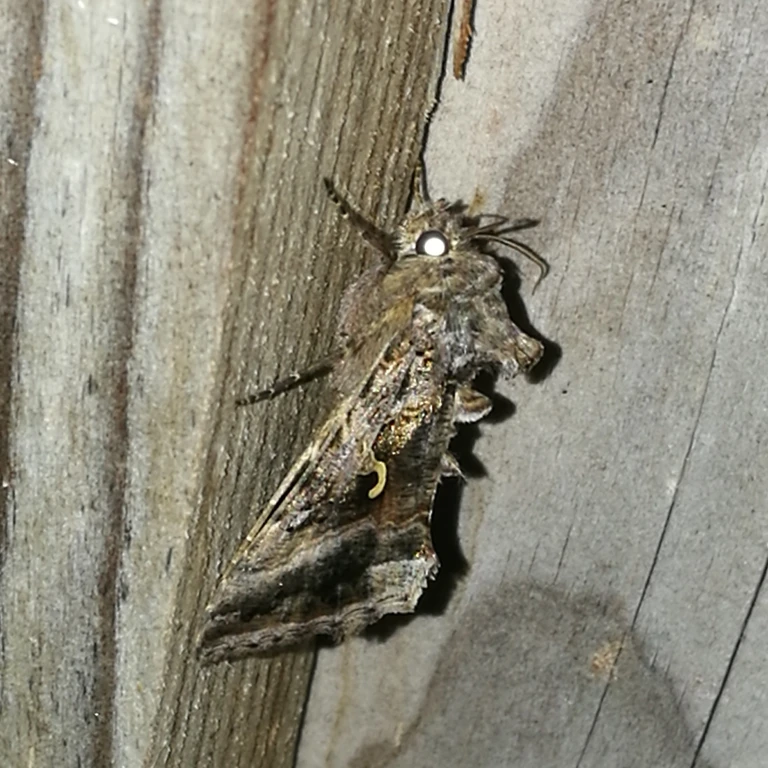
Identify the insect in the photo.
Autographa gamma
